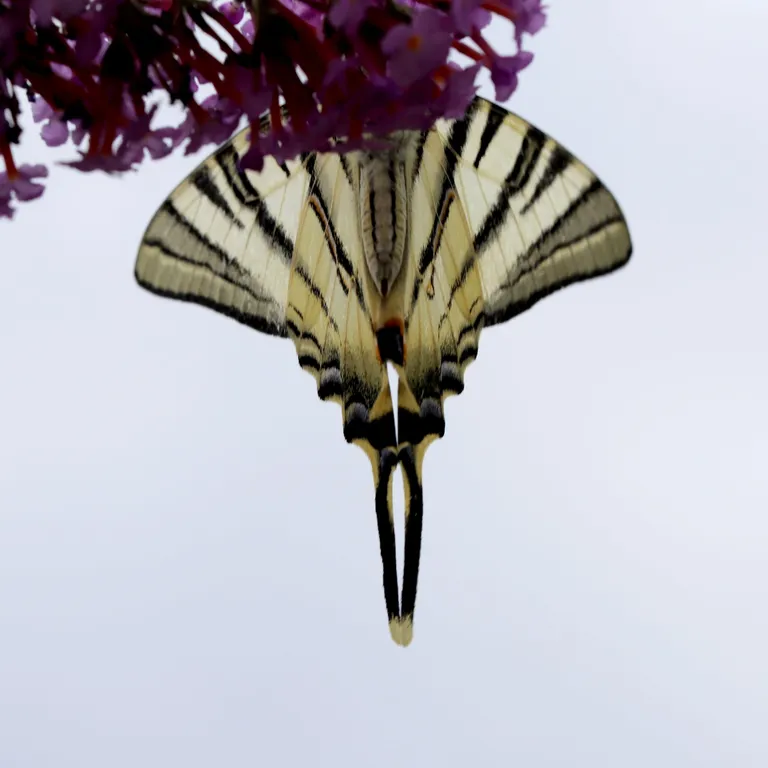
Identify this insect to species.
Iphiclides podalirius
